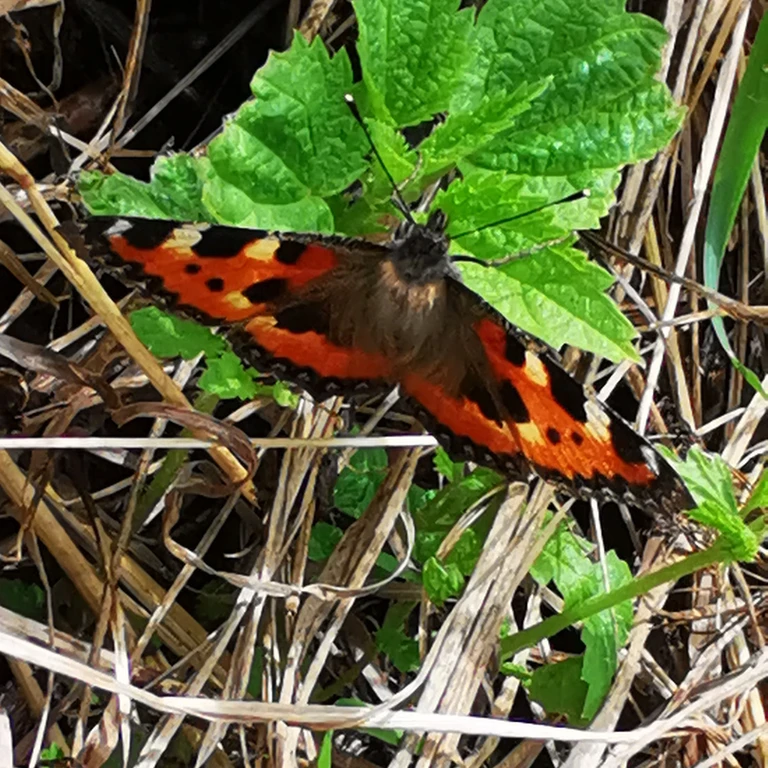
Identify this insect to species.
Aglais urticae
